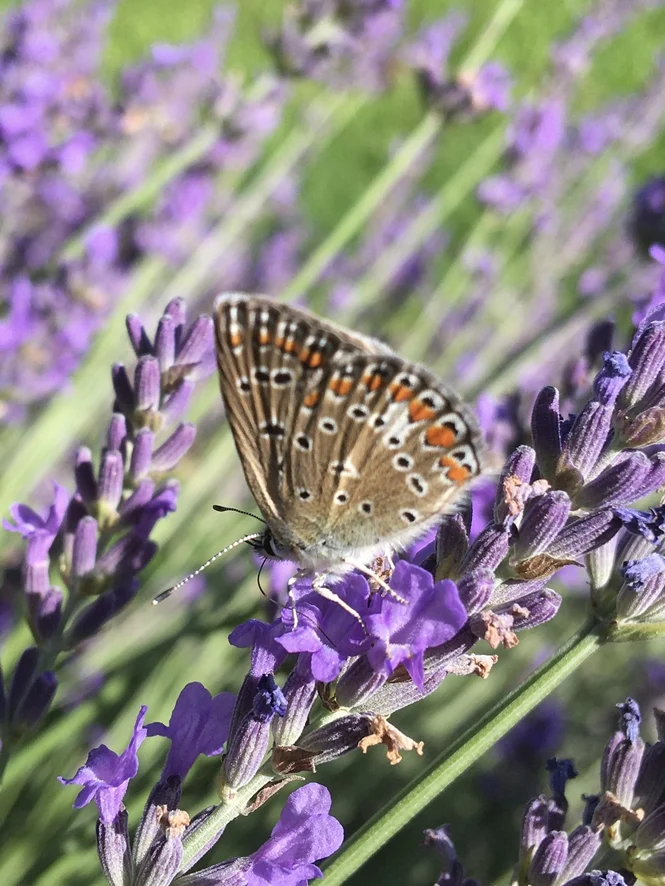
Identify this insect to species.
Polyommatus icarus
